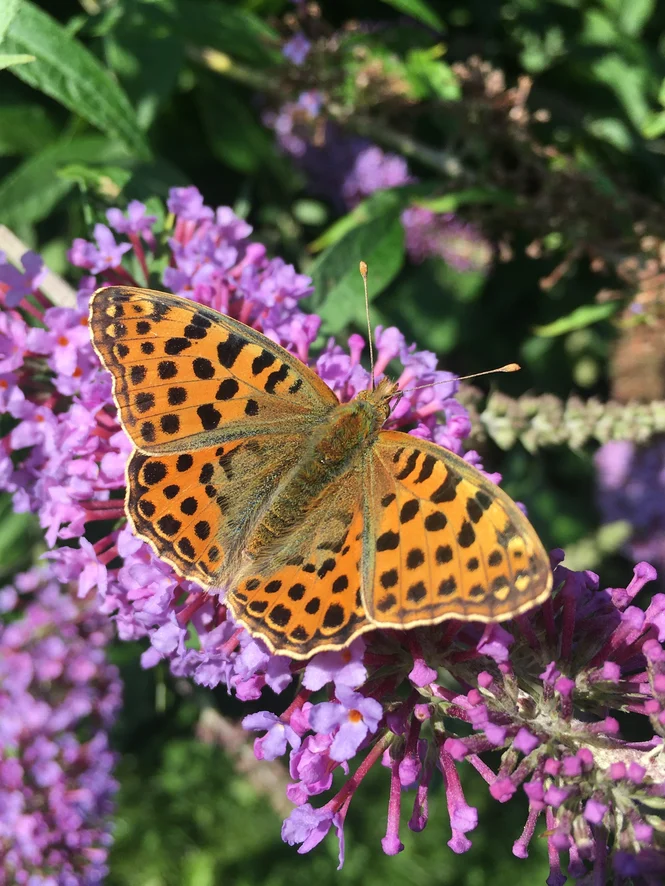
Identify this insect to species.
Issoria lathonia
